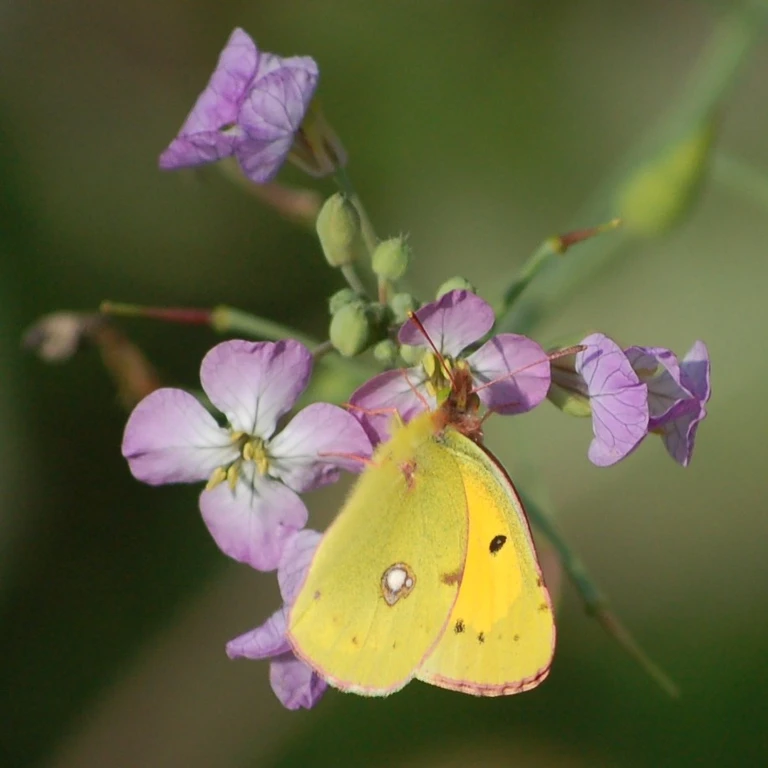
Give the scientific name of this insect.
Colias croceus
